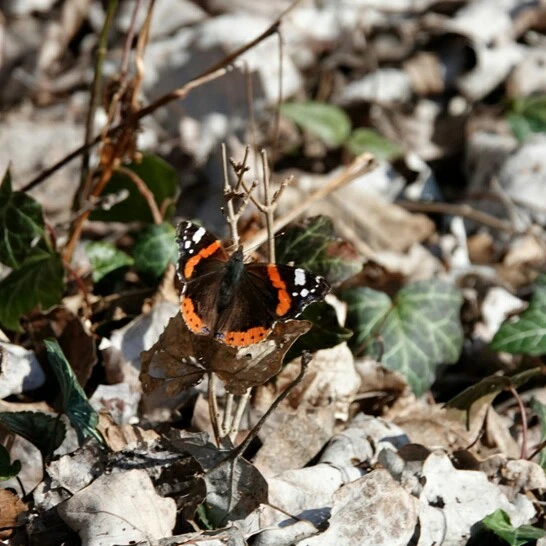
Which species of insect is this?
Vanessa atalanta
